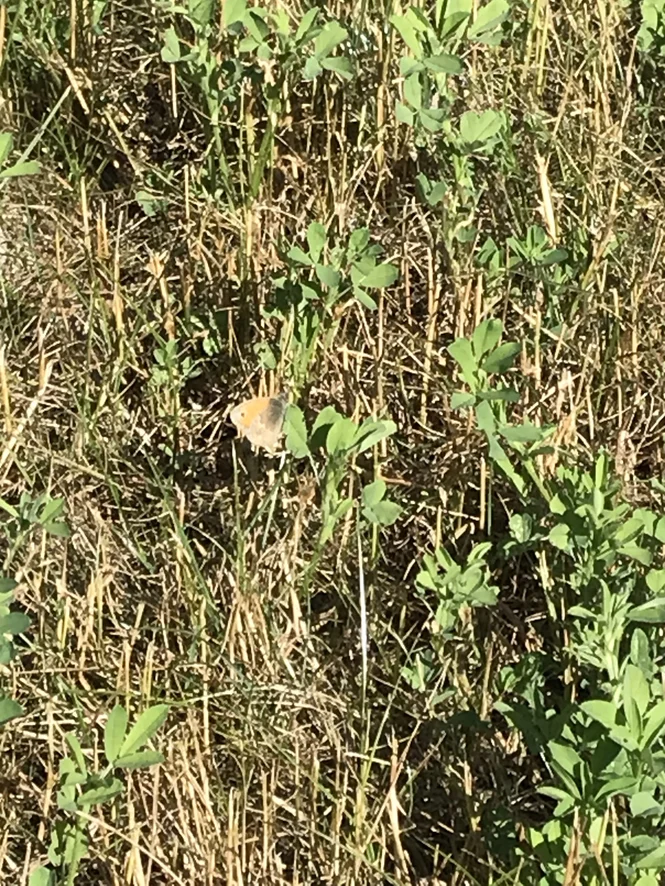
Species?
Coenonympha pamphilus
